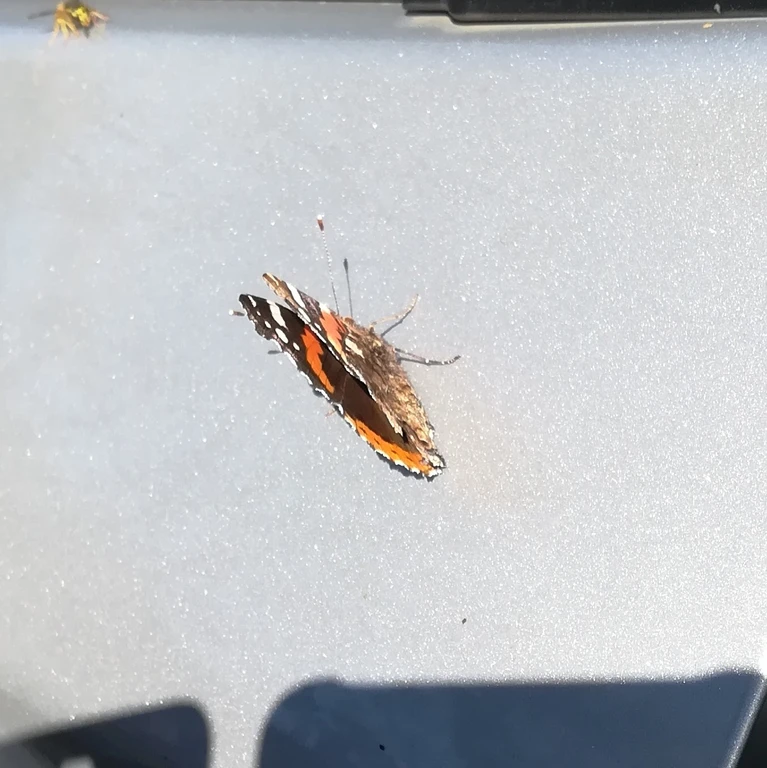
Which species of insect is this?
Vanessa atalanta
